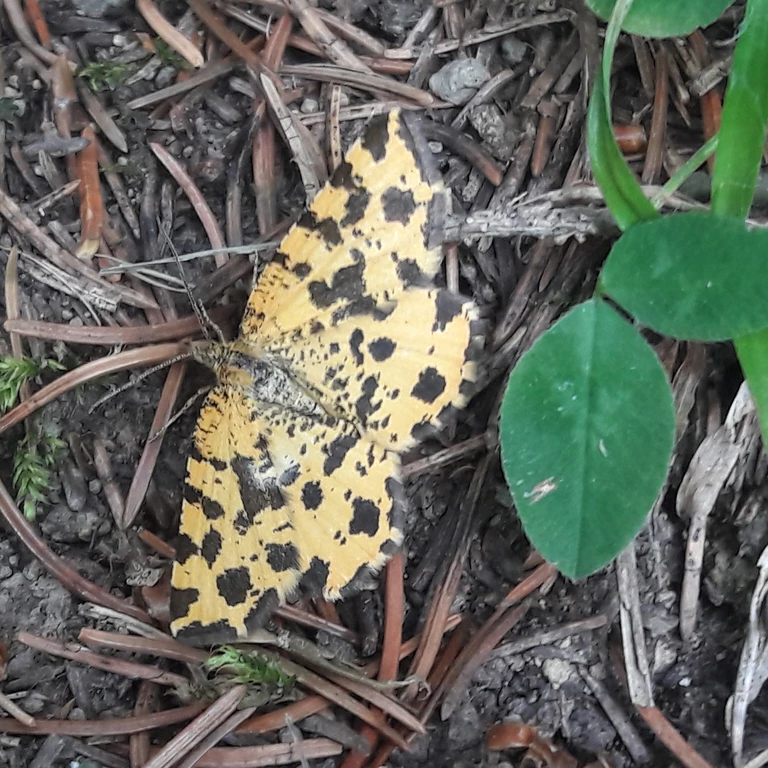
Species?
Pseudopanthera macularia
